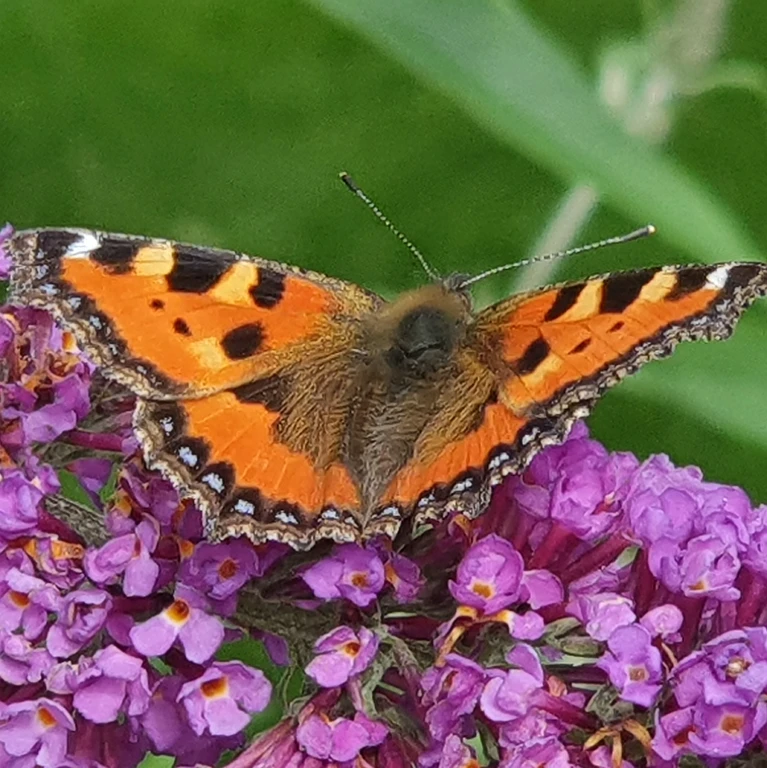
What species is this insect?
Aglais urticae
